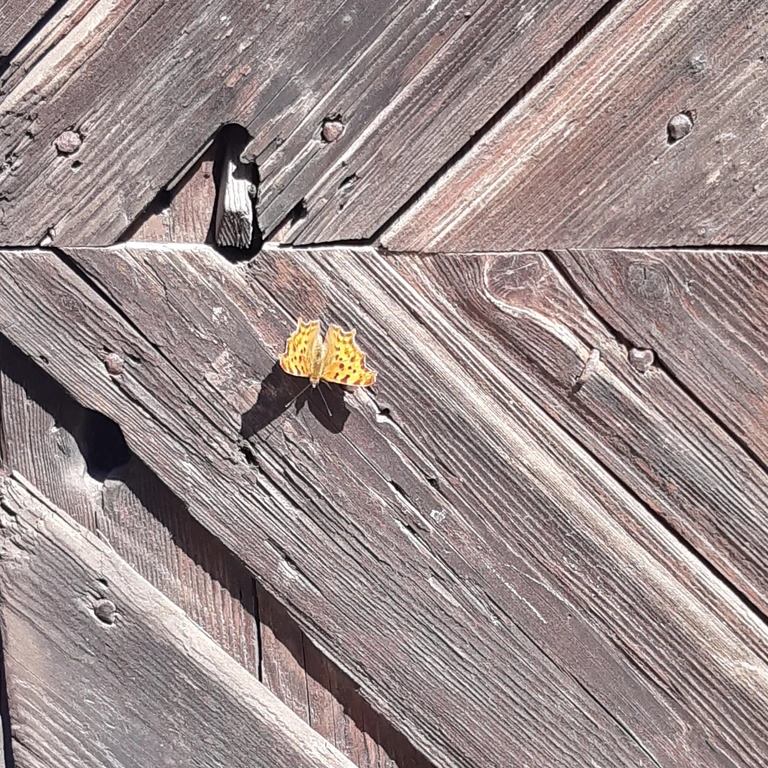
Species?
Polygonia c-album
